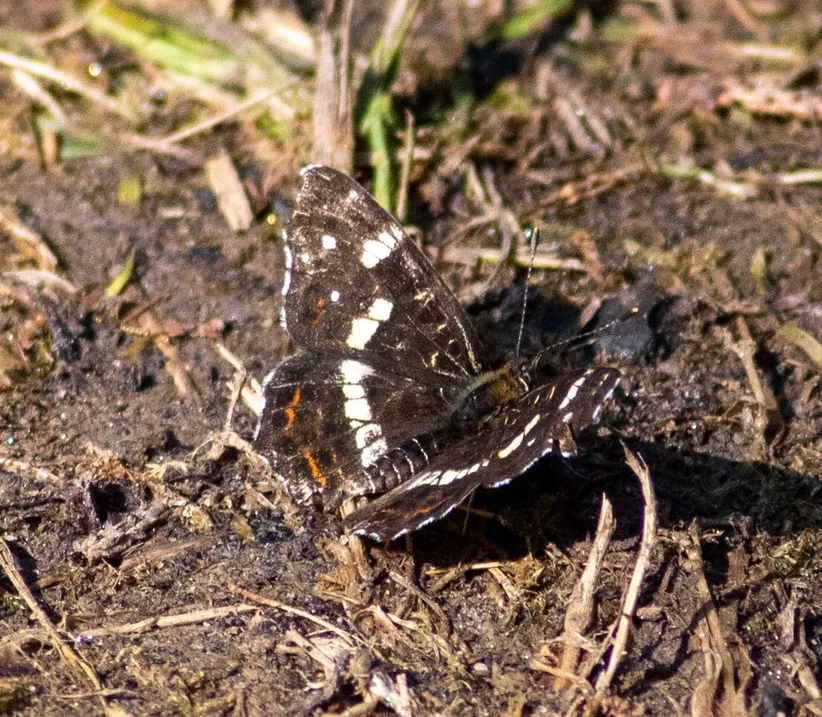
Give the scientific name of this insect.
Araschnia levana
